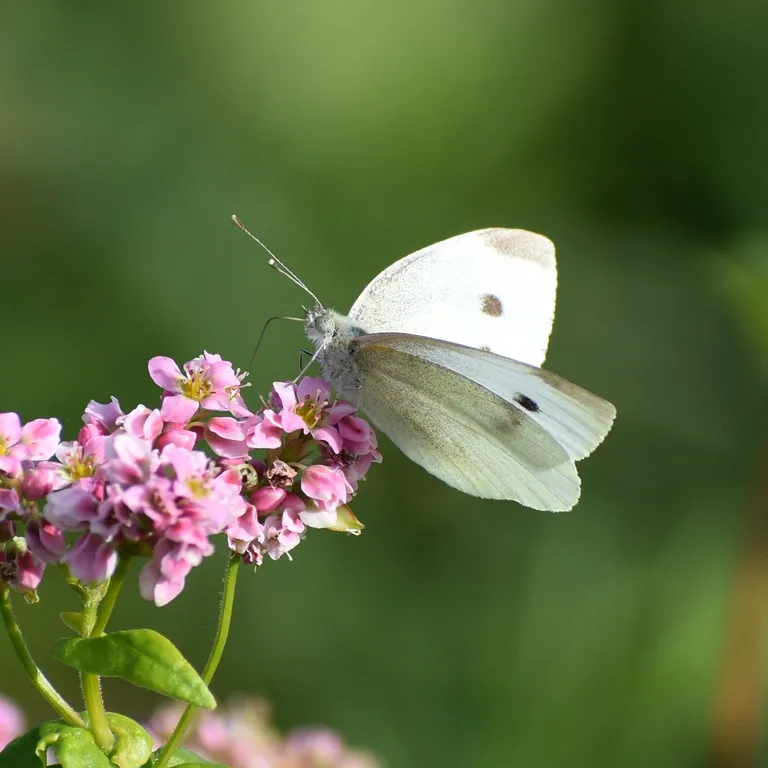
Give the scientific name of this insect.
Pieris rapae
